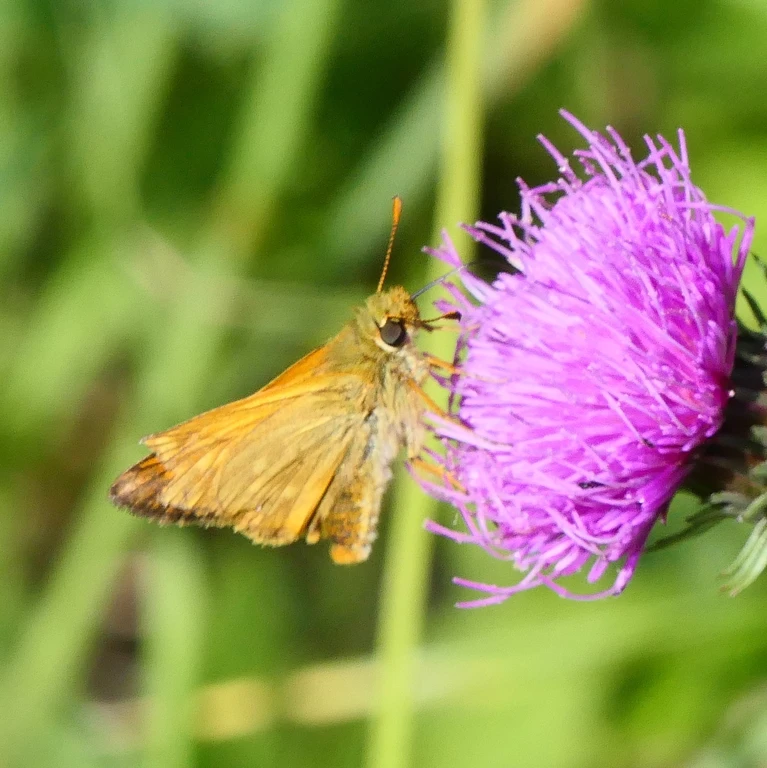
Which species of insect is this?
Ochlodes sylvanus (also Ochlodes venata)
